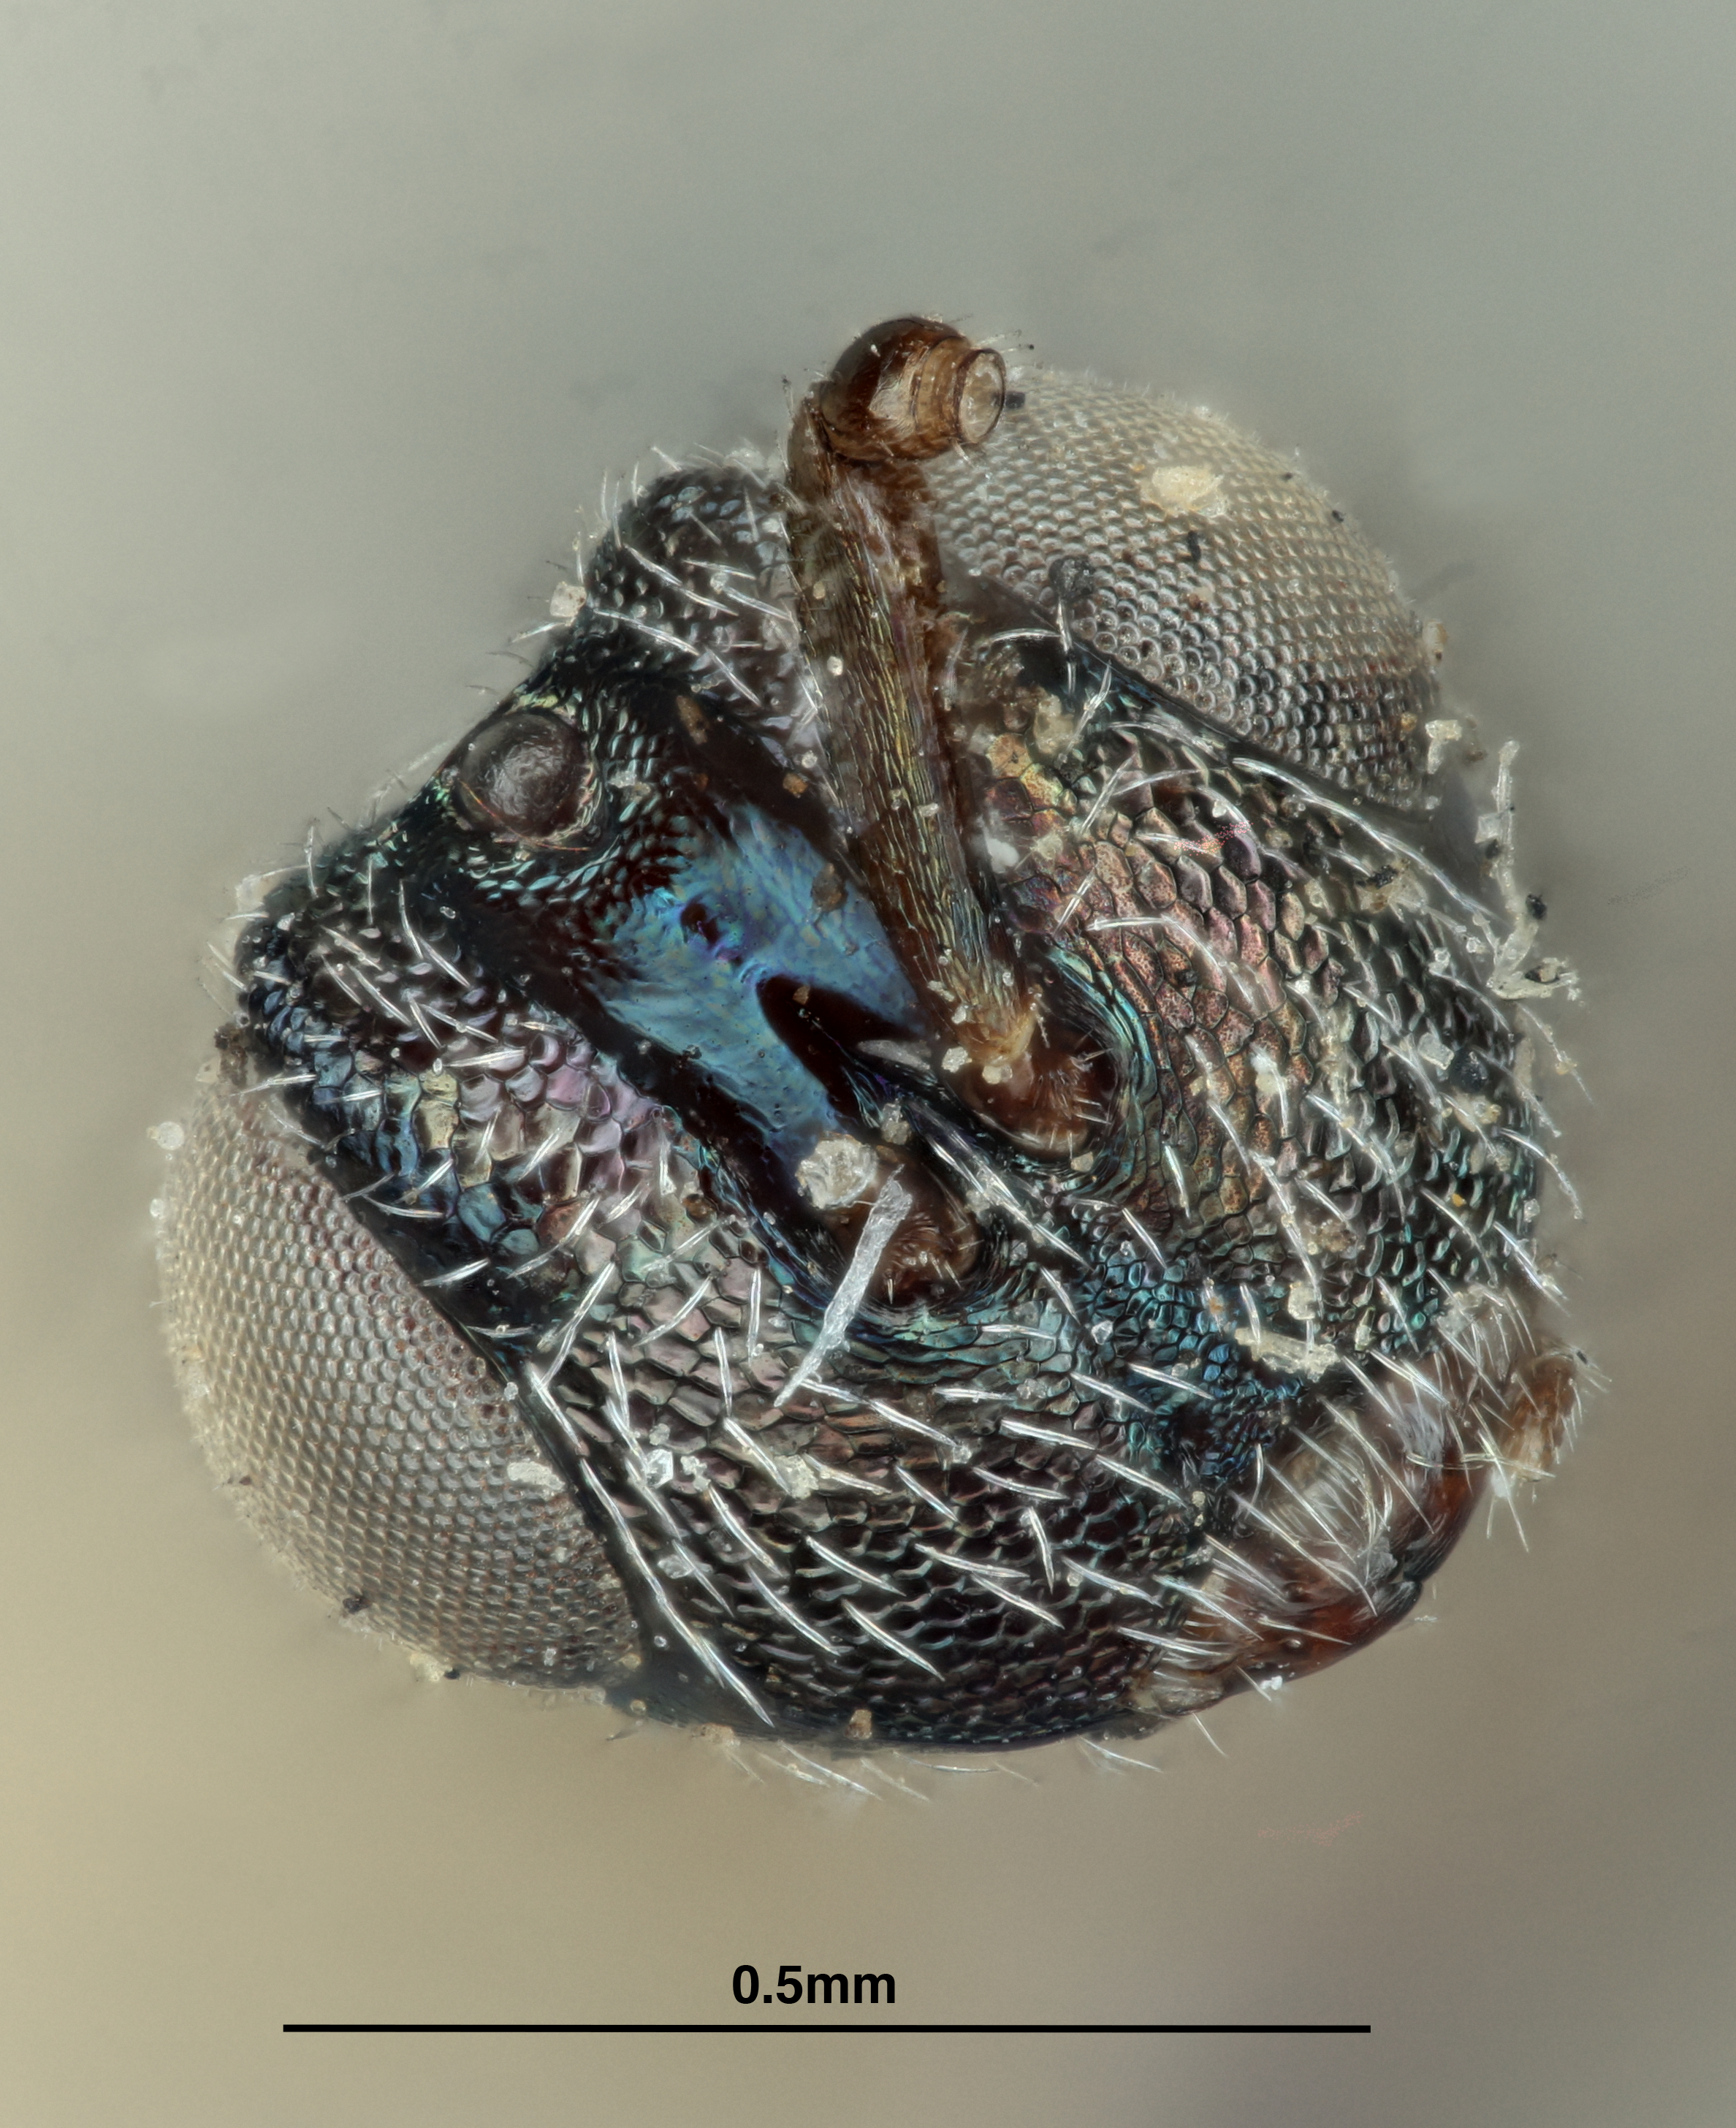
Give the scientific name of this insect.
Ratzebemia hubbardii
